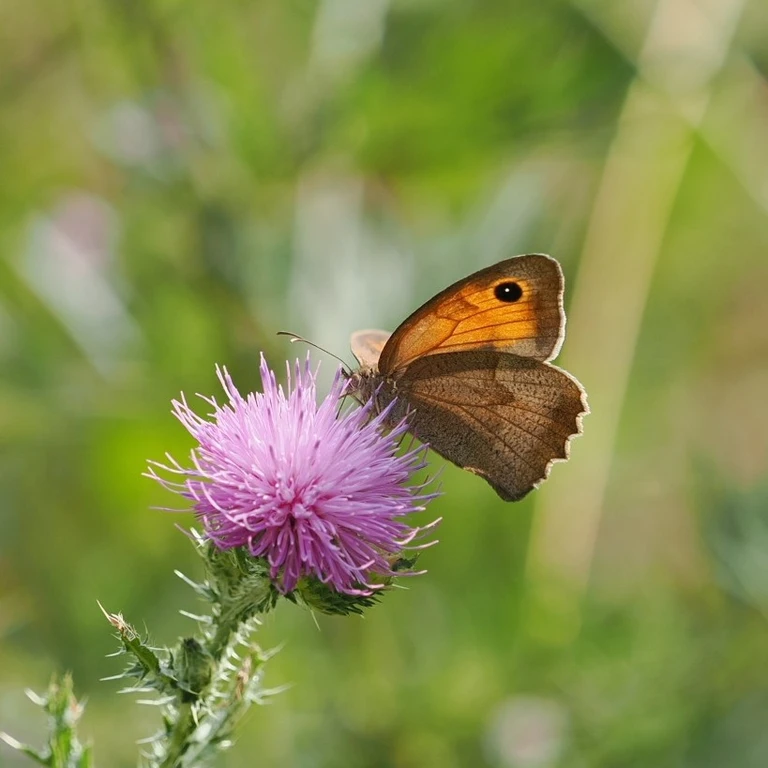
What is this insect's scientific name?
Maniola jurtina
